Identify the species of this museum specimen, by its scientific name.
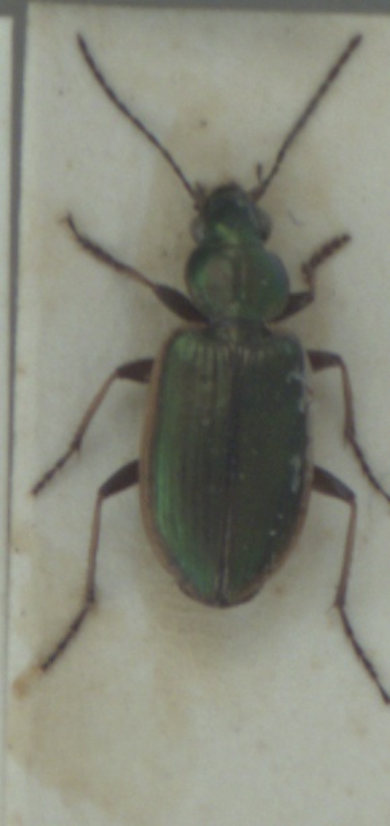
Agonum marginatum
